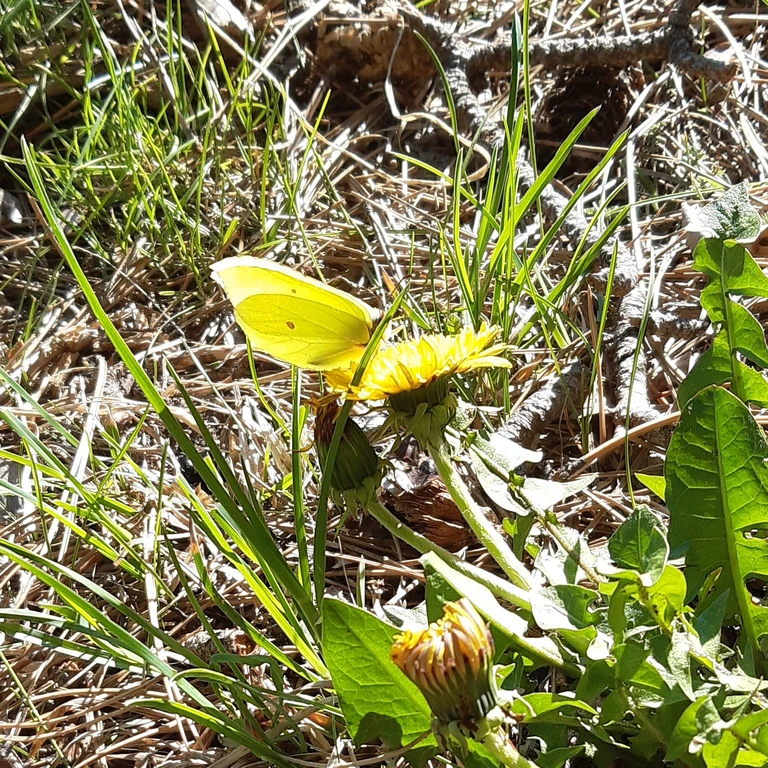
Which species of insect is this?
Gonepteryx rhamni
